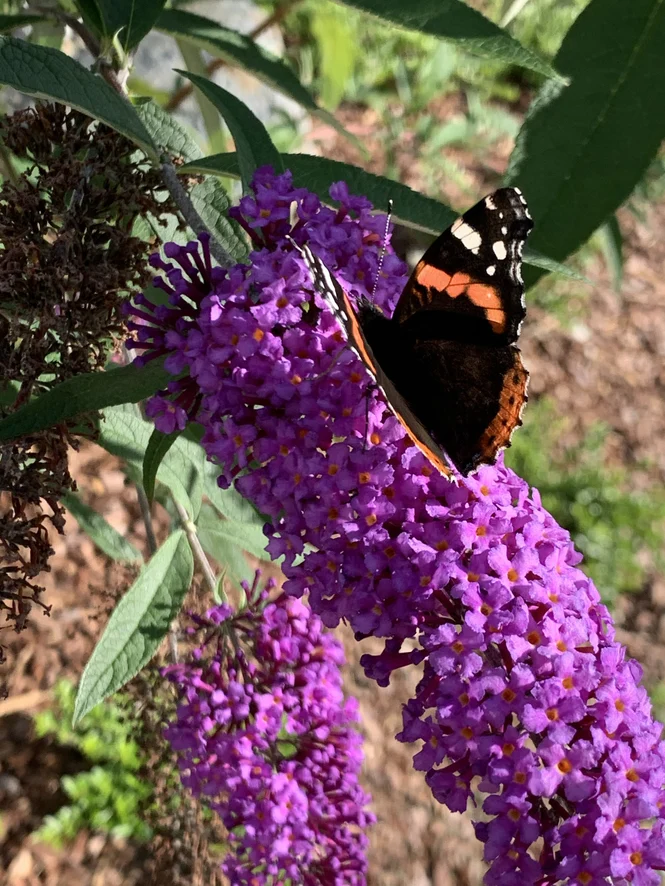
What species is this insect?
Vanessa atalanta
